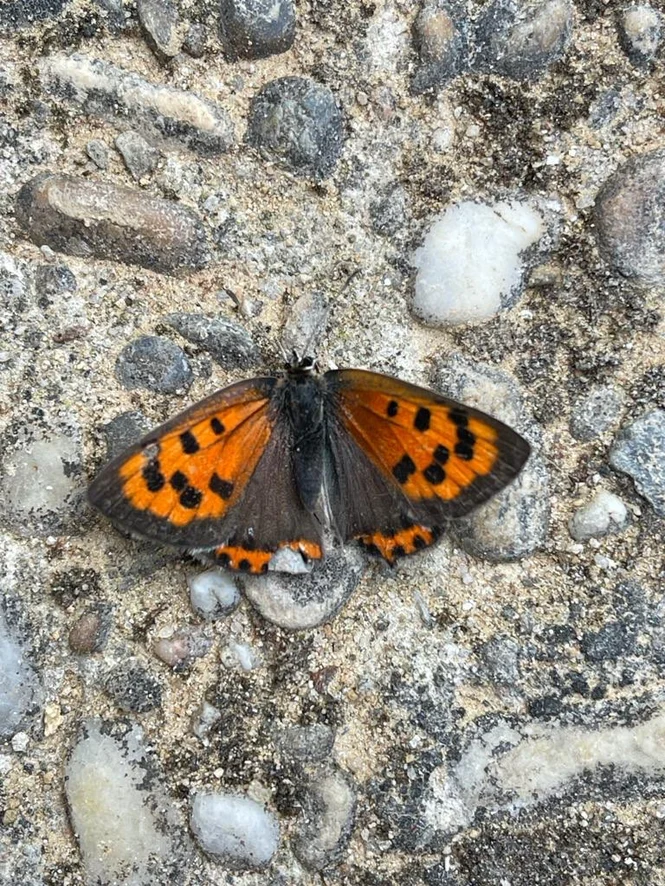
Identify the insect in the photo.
Lycaena phlaeas
